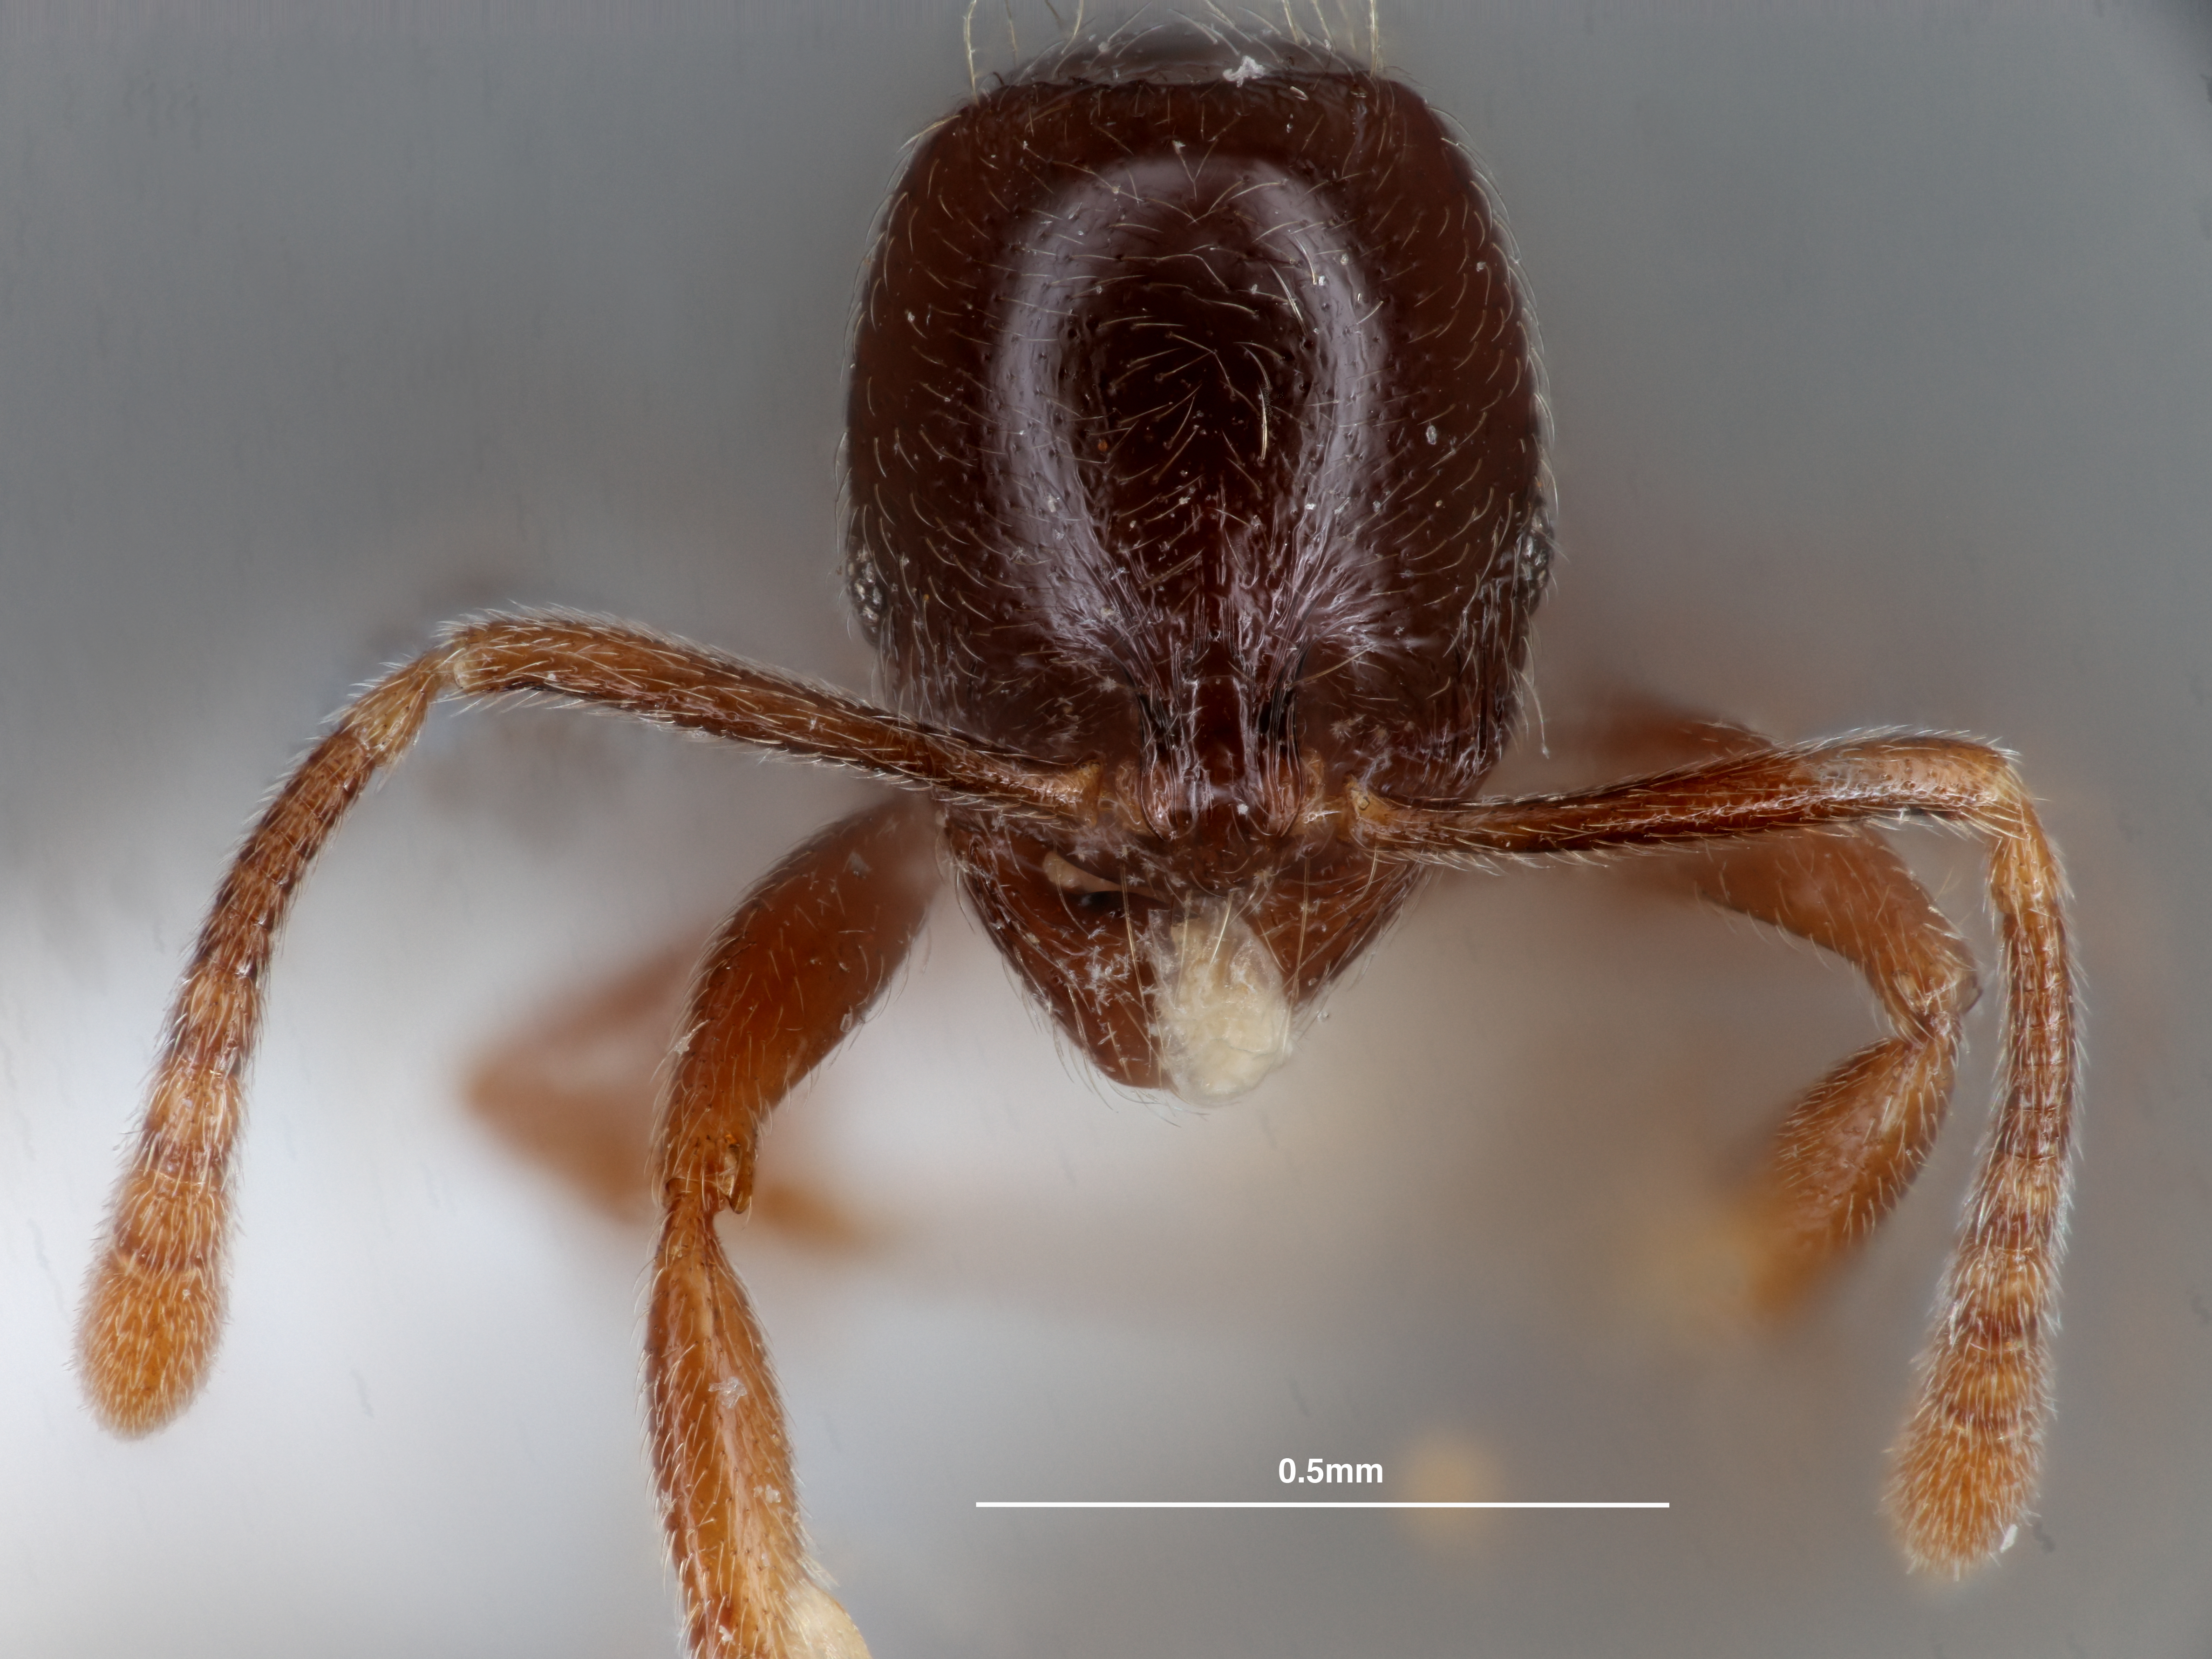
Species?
Stenamma andersoni
